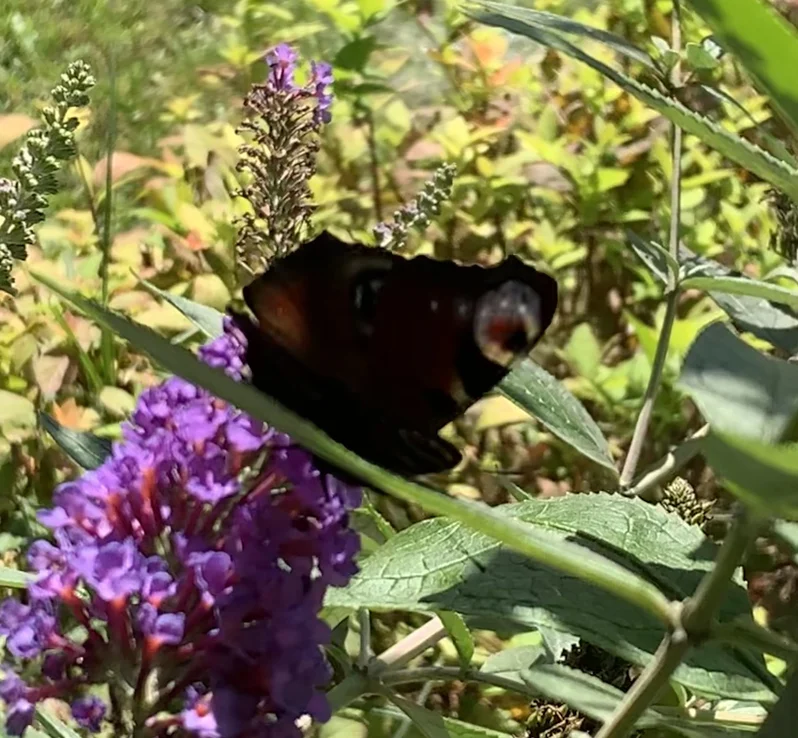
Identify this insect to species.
Aglais io
